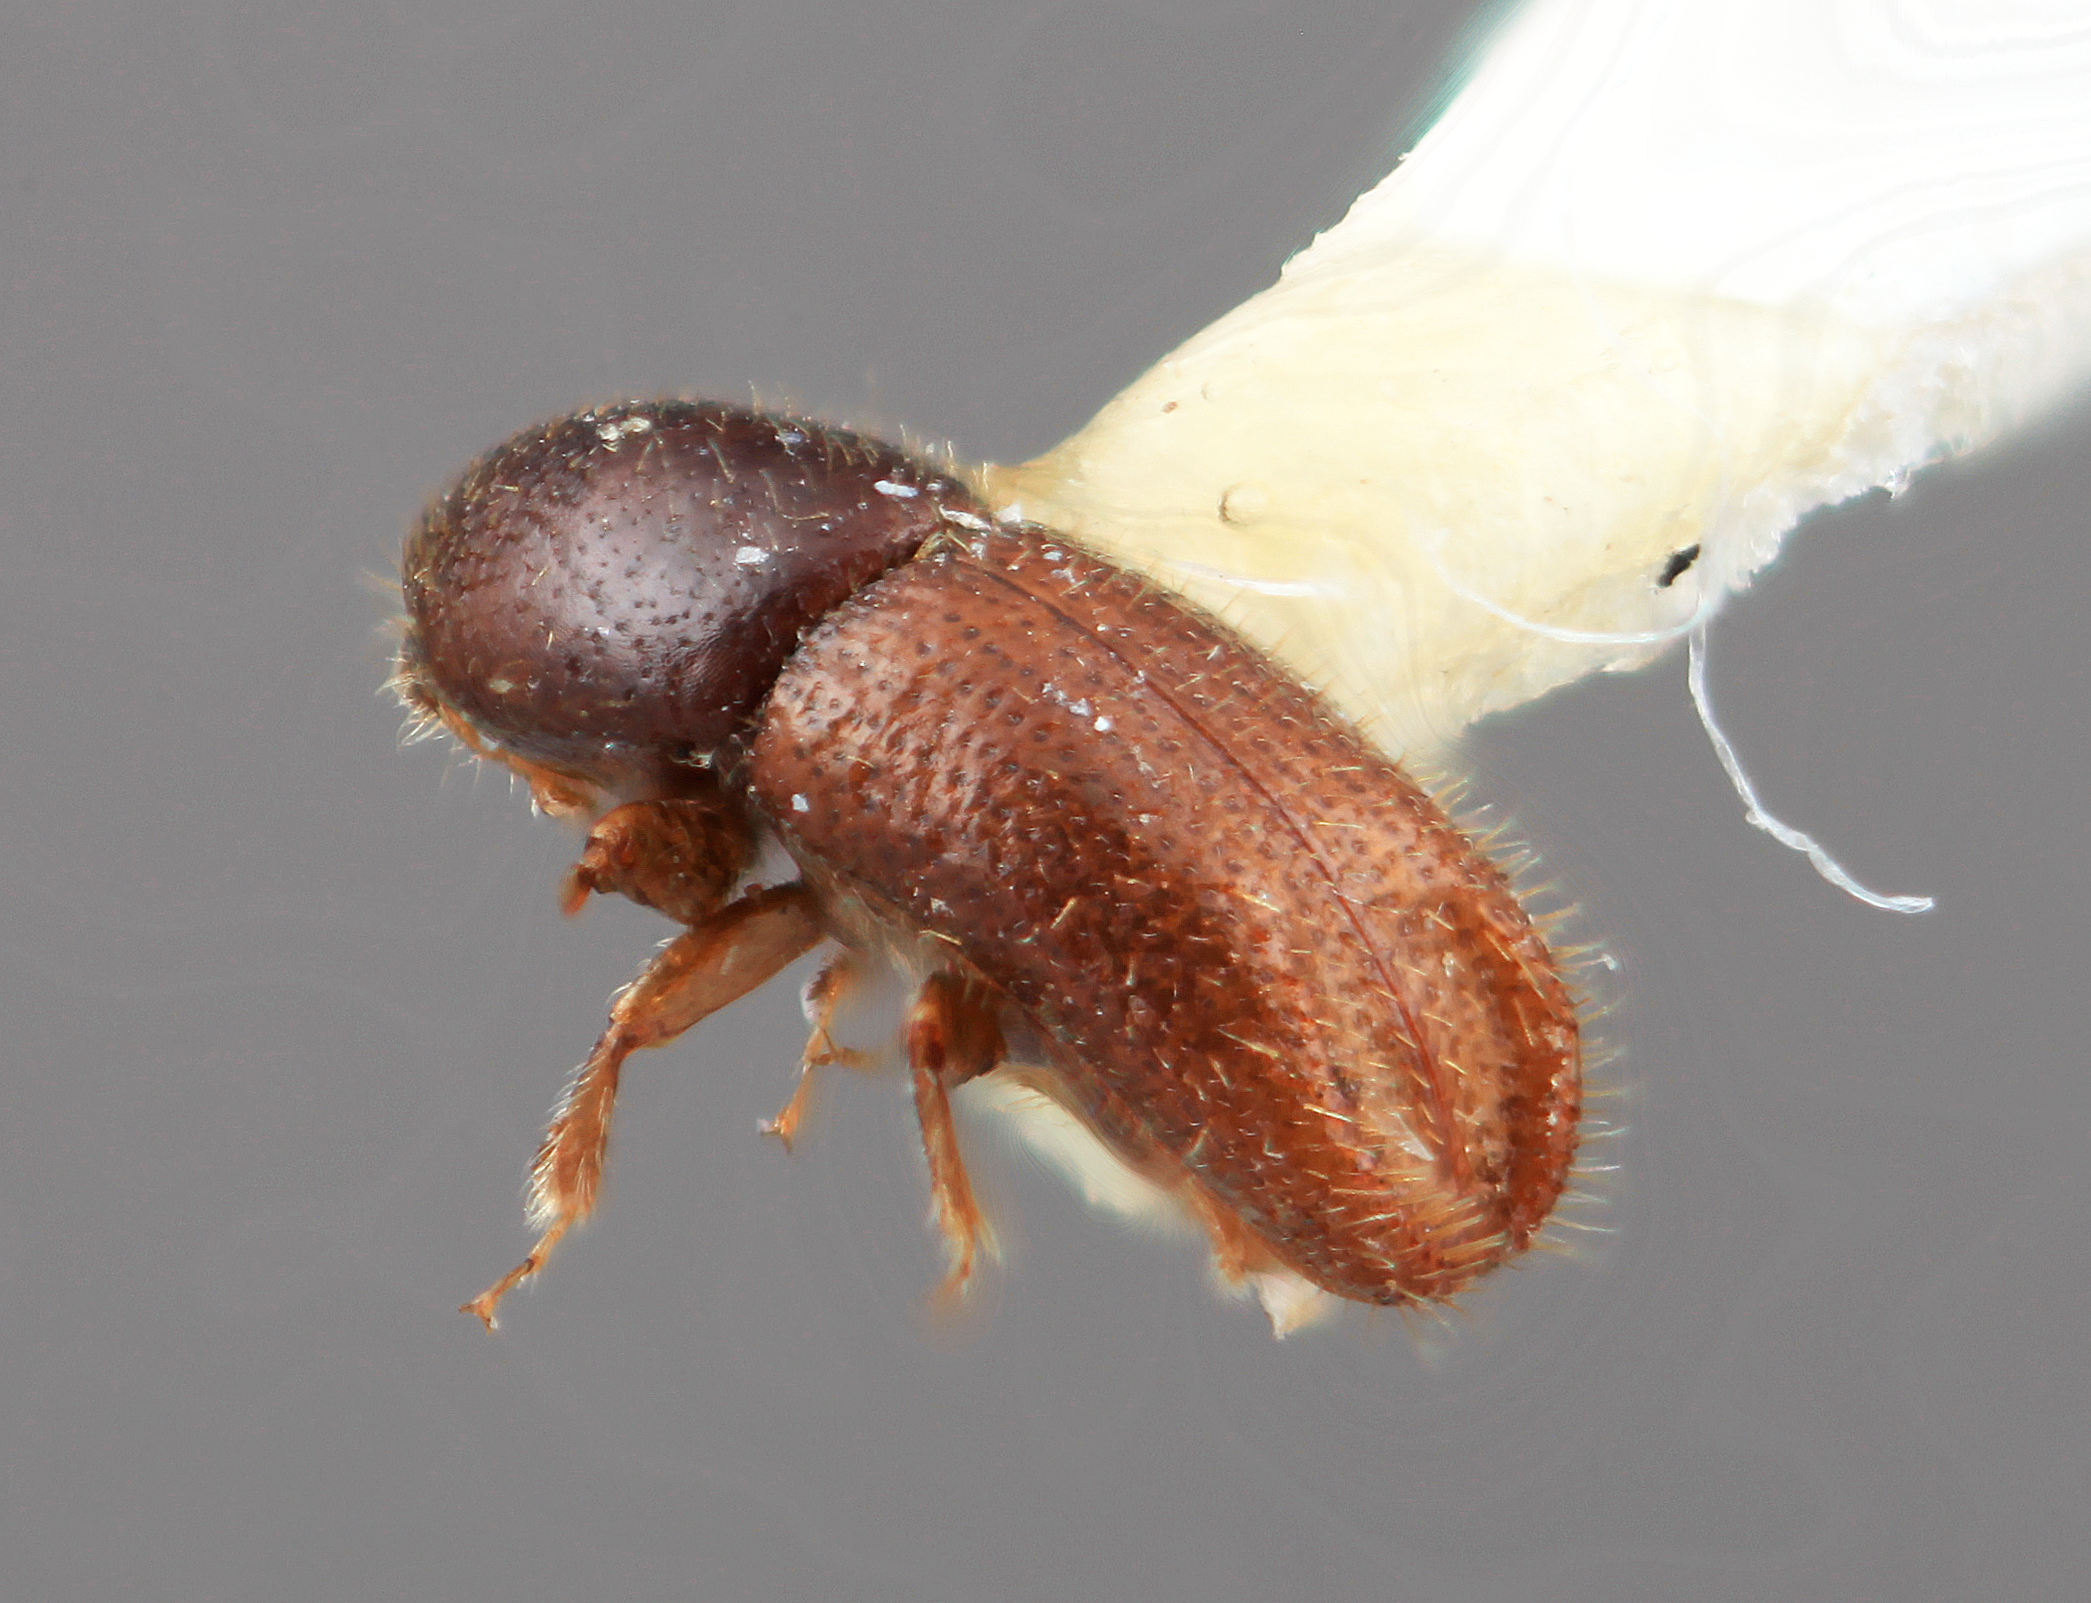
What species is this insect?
Xyleborinus protinus
